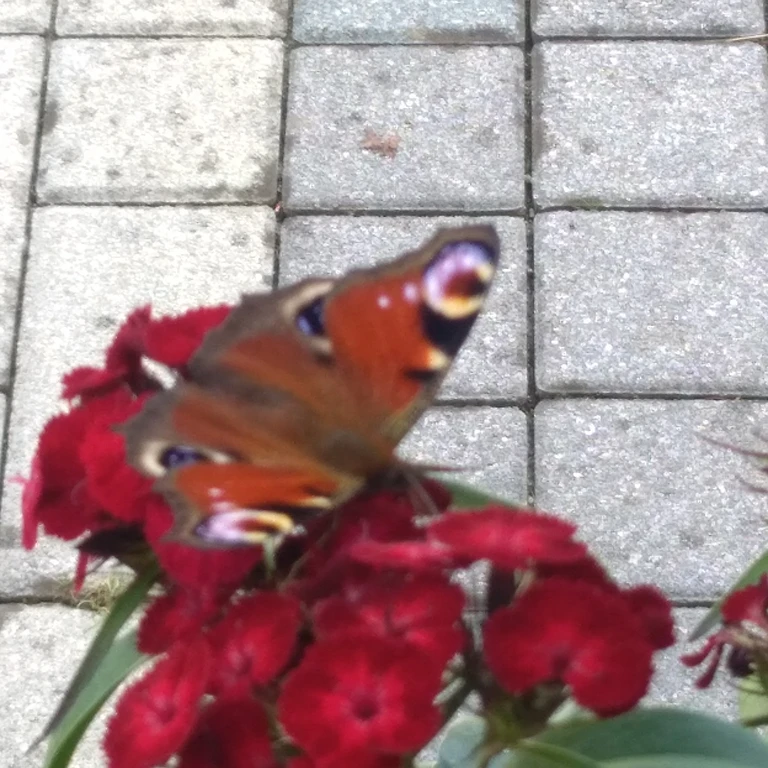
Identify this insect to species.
Aglais io
